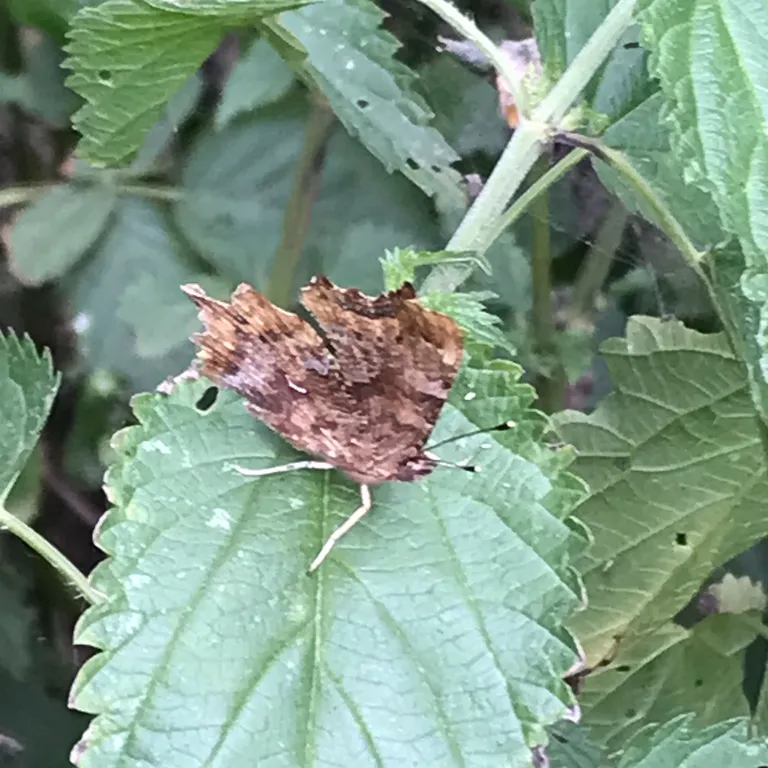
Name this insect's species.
Polygonia c-album
